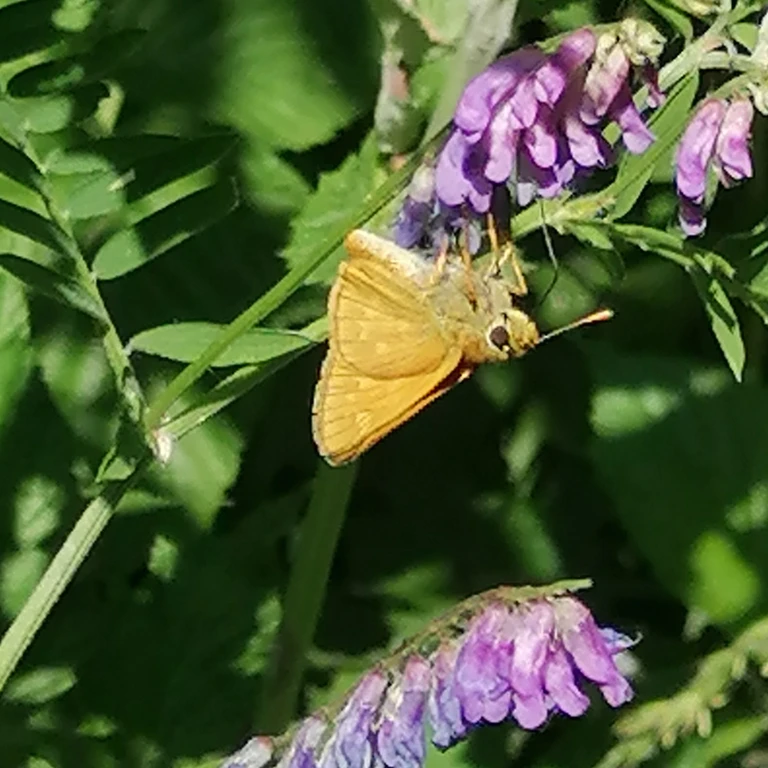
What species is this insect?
Ochlodes sylvanus (also Ochlodes venata)
